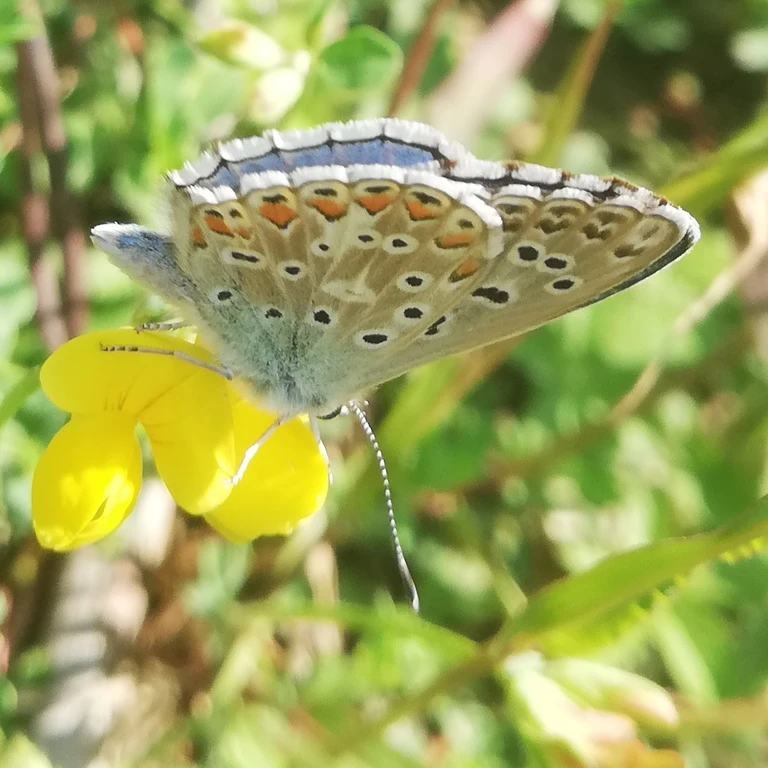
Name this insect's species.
Lysandra bellargus
